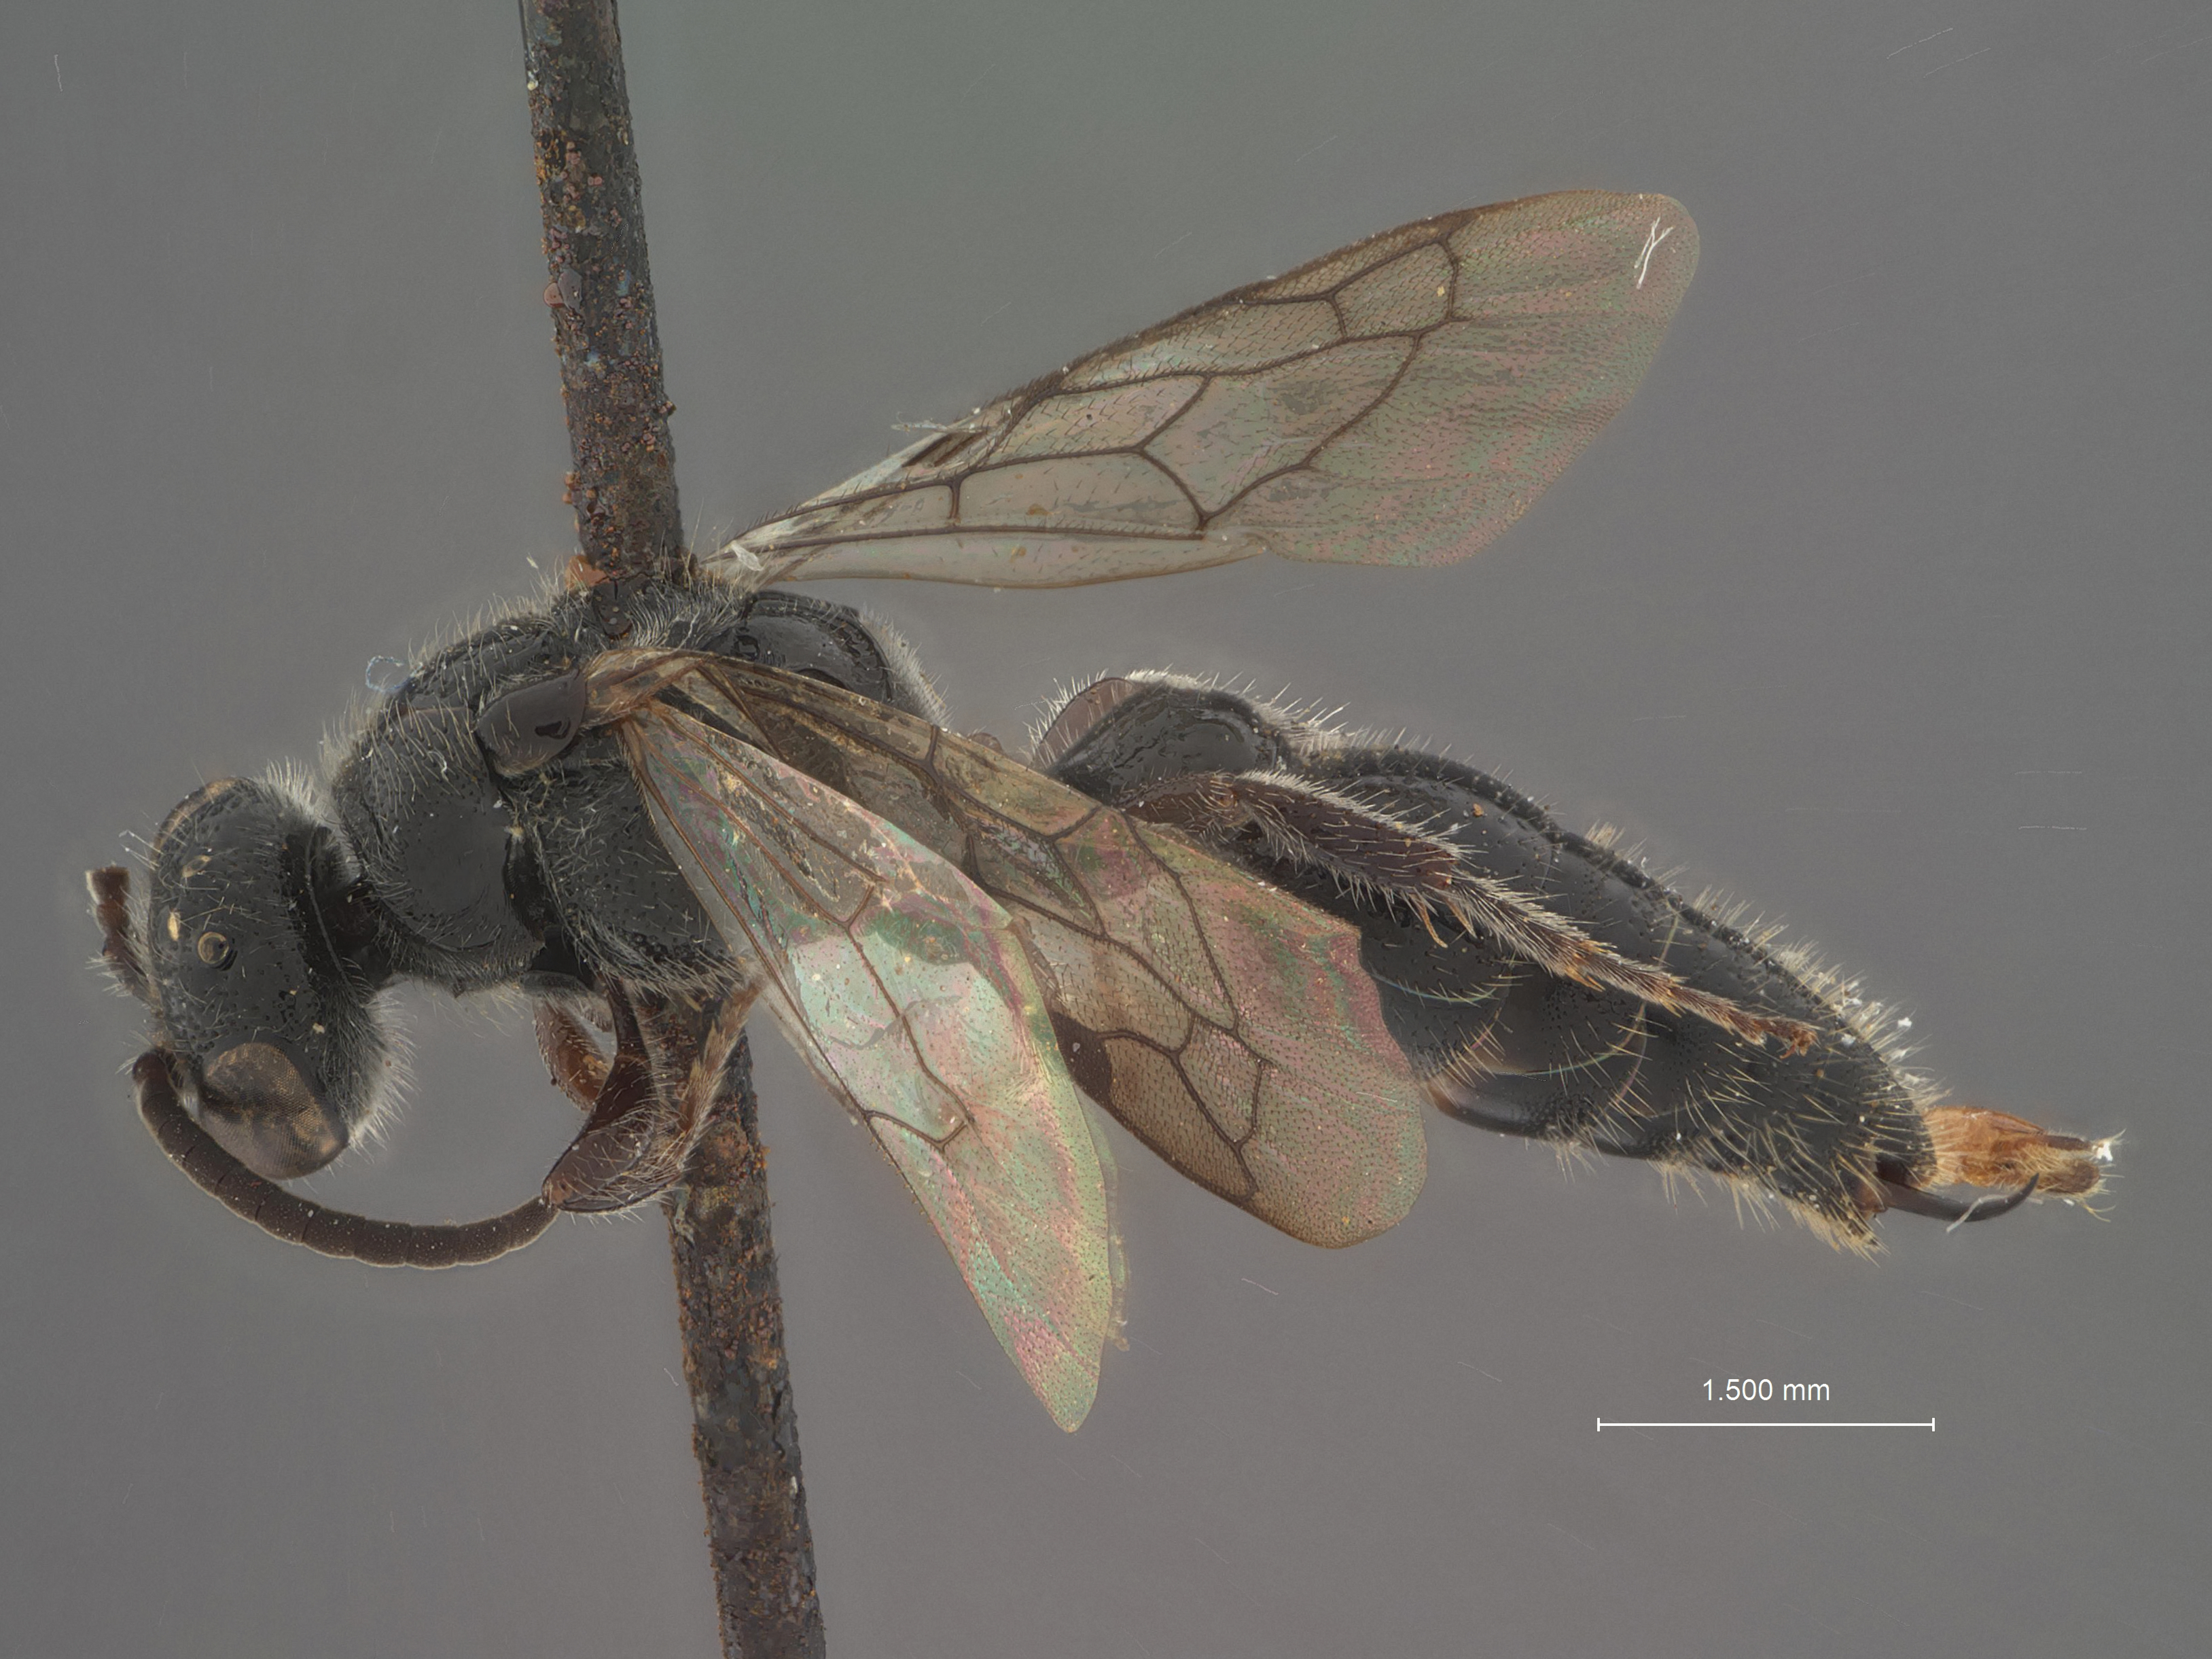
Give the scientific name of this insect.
Tiphia puertoricaensis
